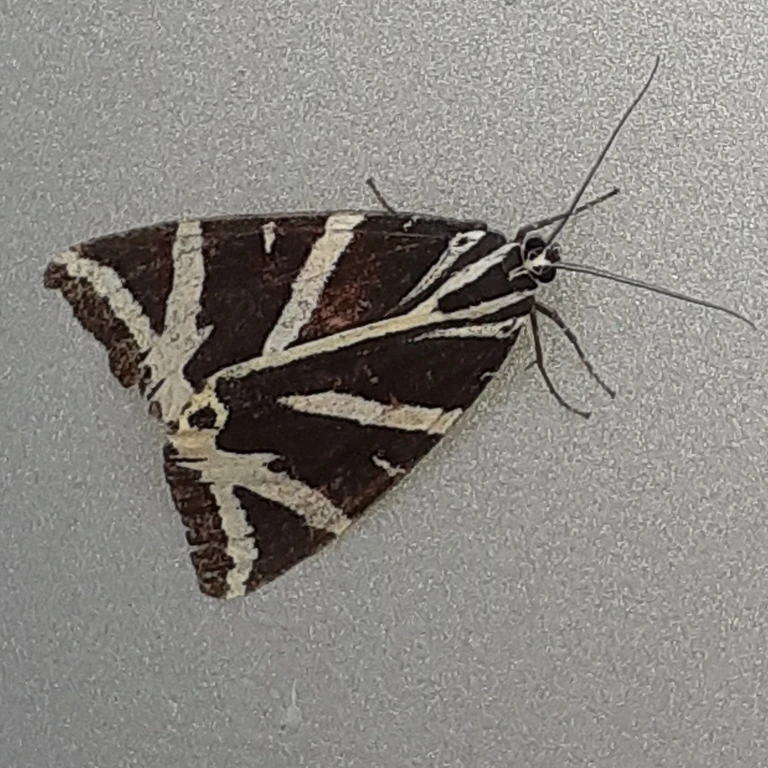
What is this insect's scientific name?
Euplagia quadripunctaria
